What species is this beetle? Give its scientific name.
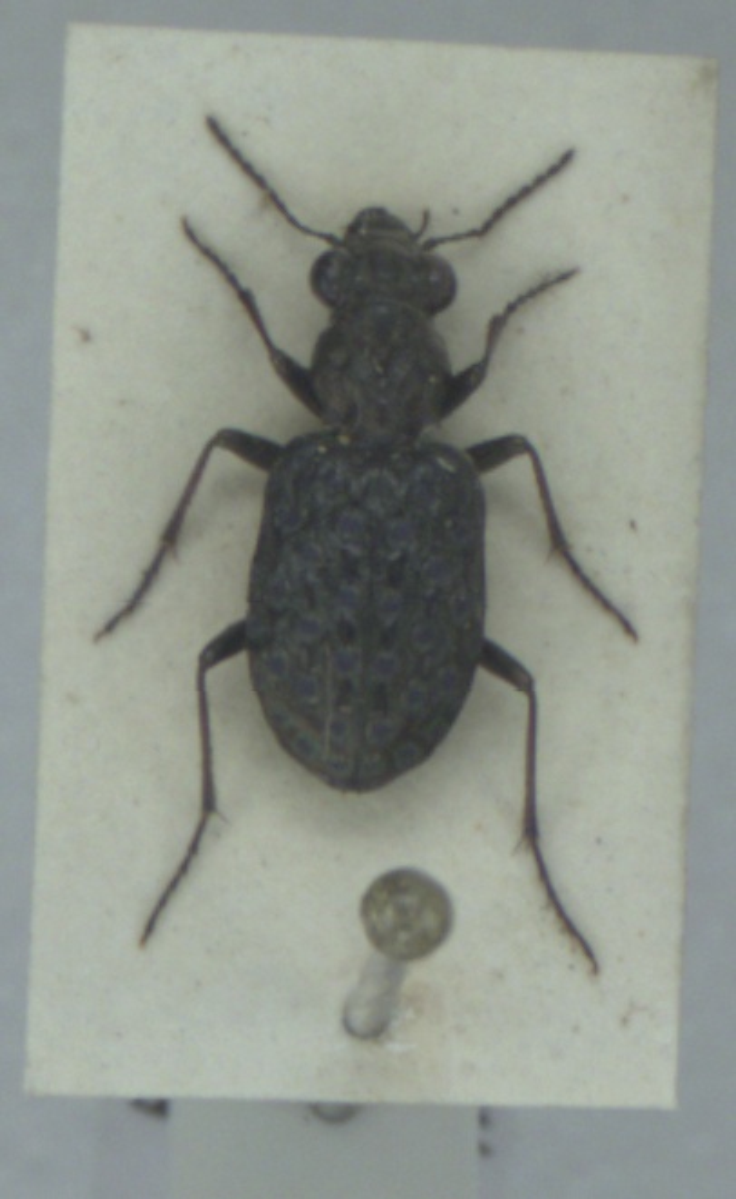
Elaphrus cupreus
